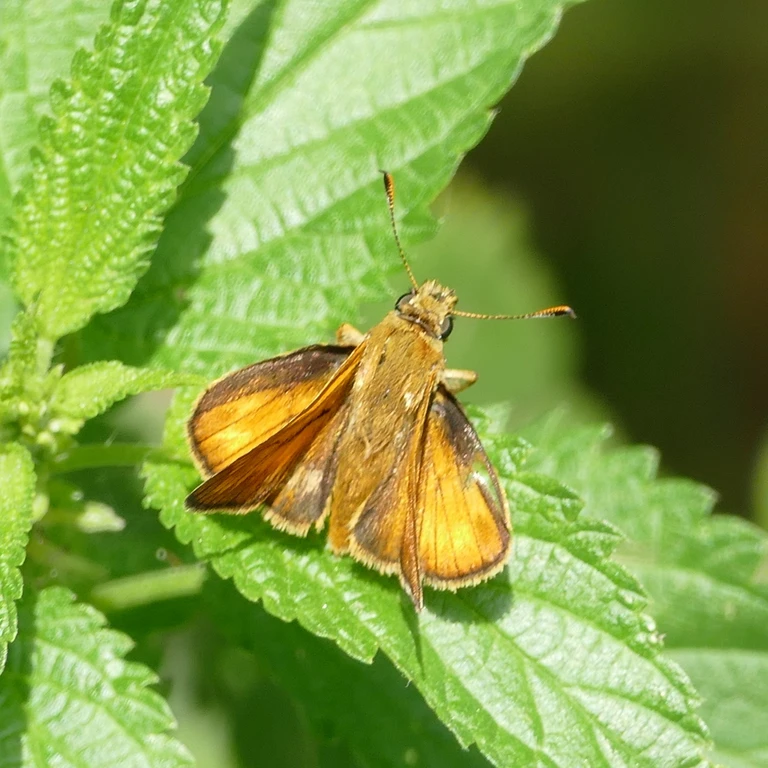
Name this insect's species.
Ochlodes sylvanus (also Ochlodes venata)
